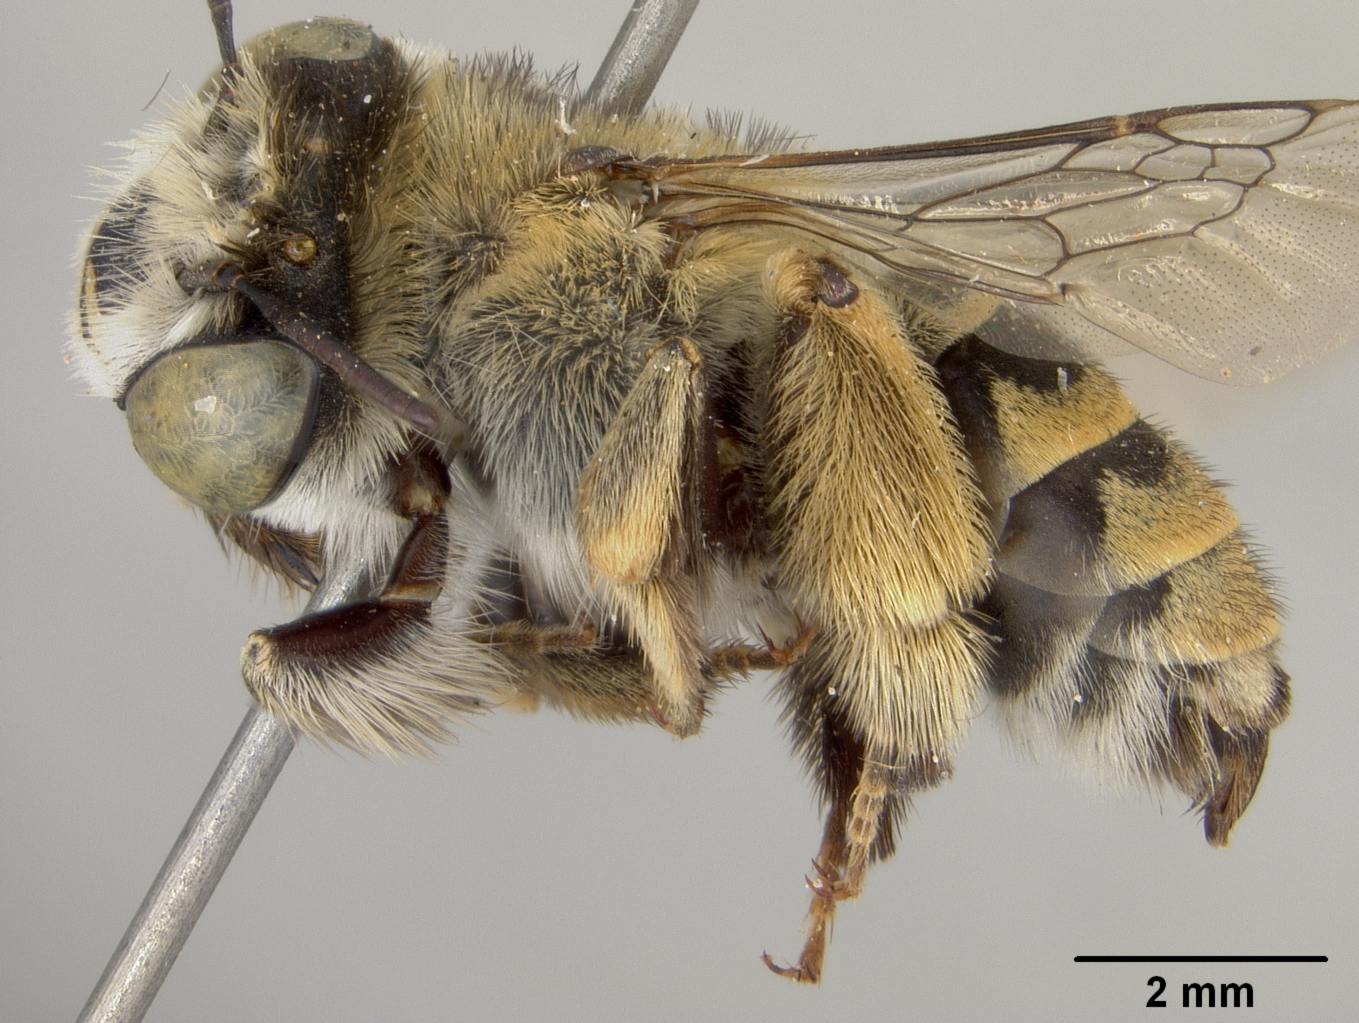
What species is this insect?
Anthophora usticauda
